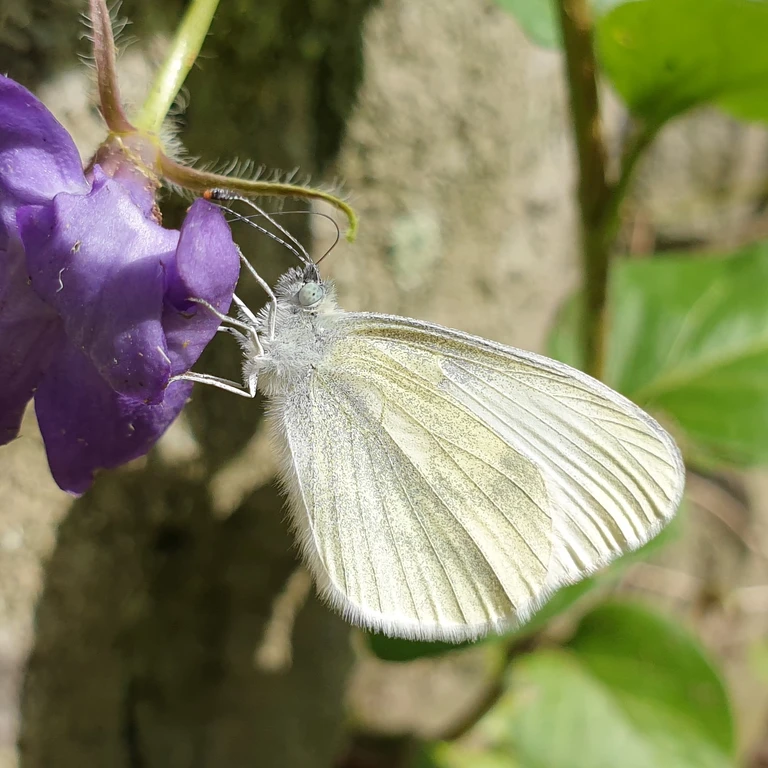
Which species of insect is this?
Leptidea sinapis/juvernica
